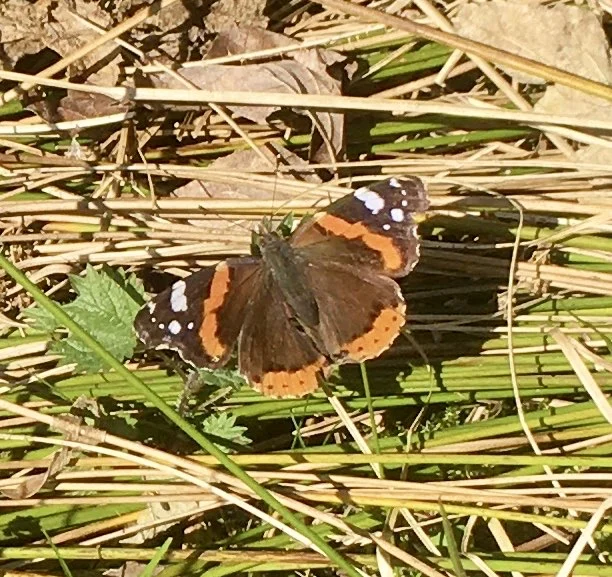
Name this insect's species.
Vanessa atalanta
